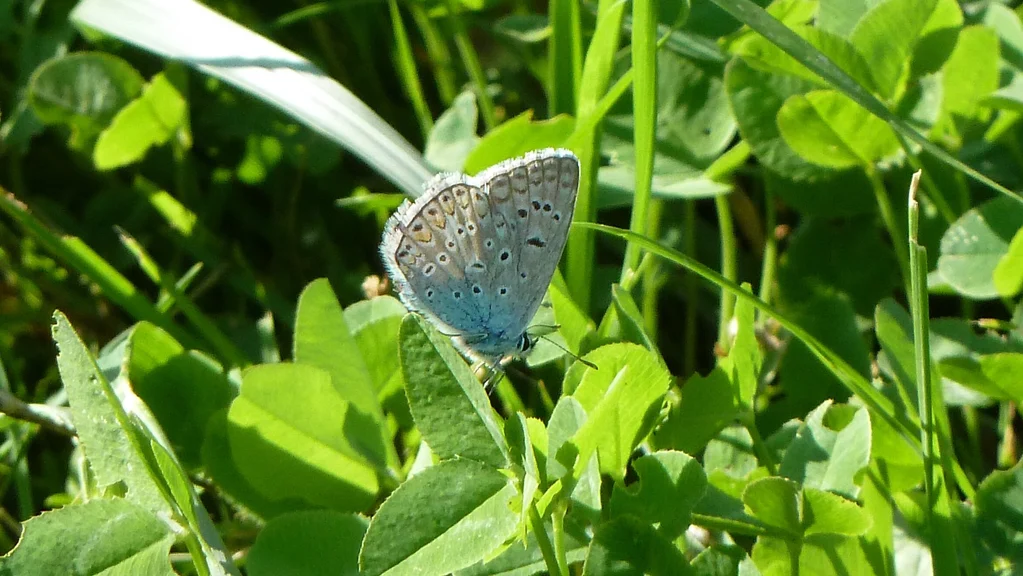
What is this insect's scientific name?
Polyommatus icarus
